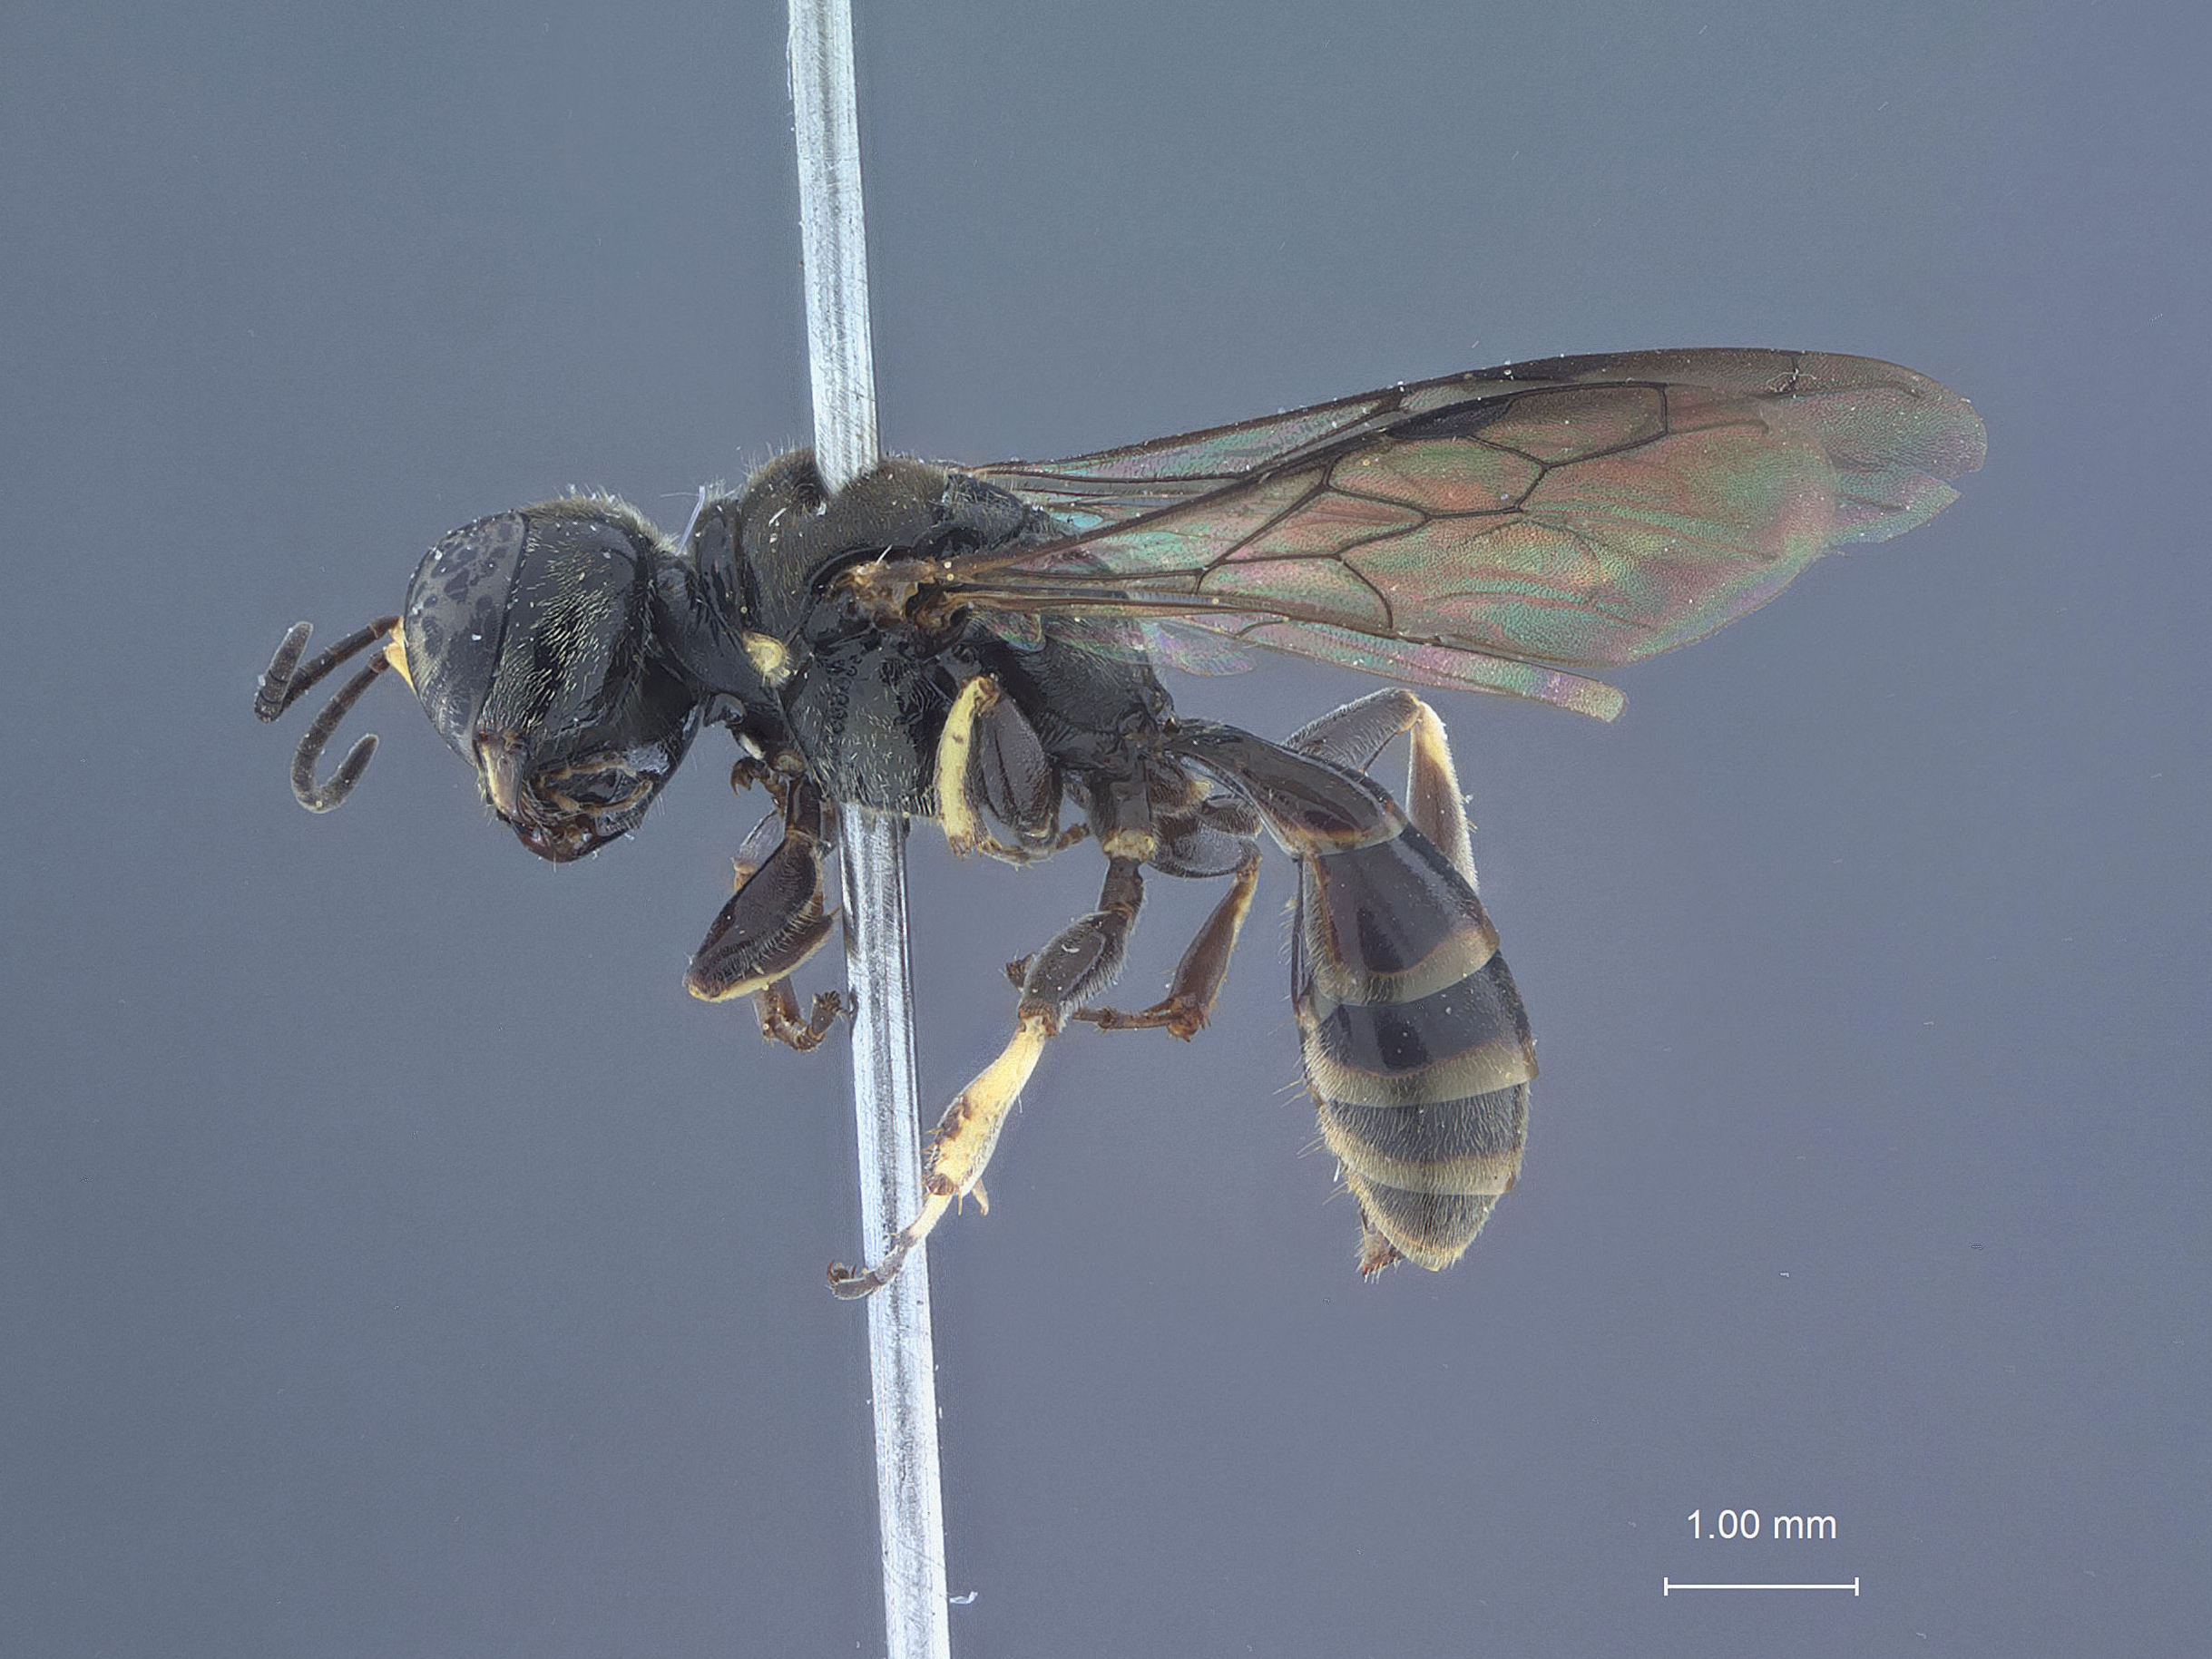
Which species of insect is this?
Crossocerus punctivertex
